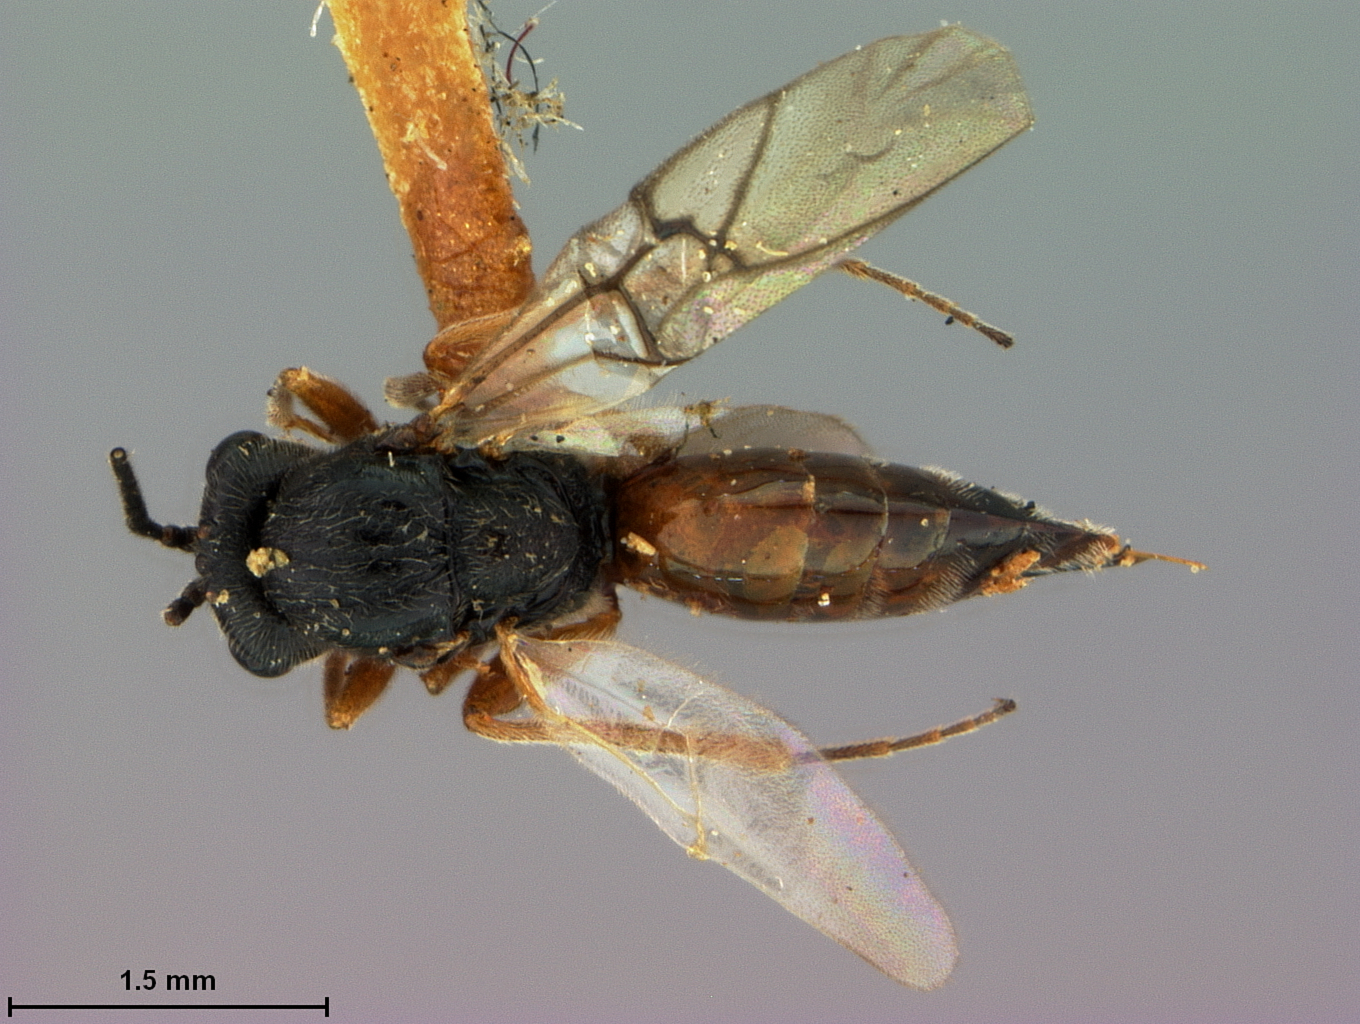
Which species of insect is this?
Rhodites oregonensis
